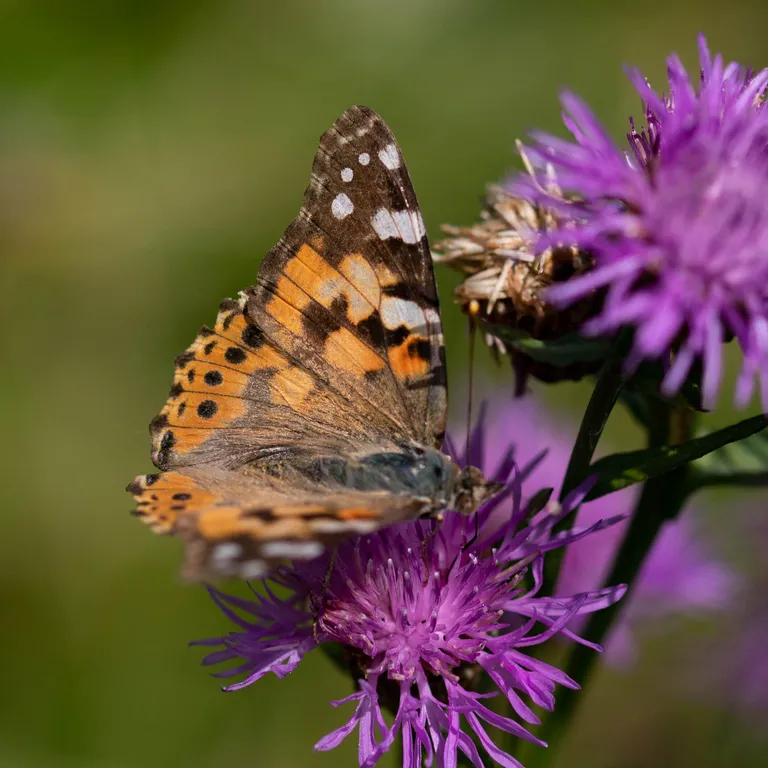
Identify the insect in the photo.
Vanessa cardui
